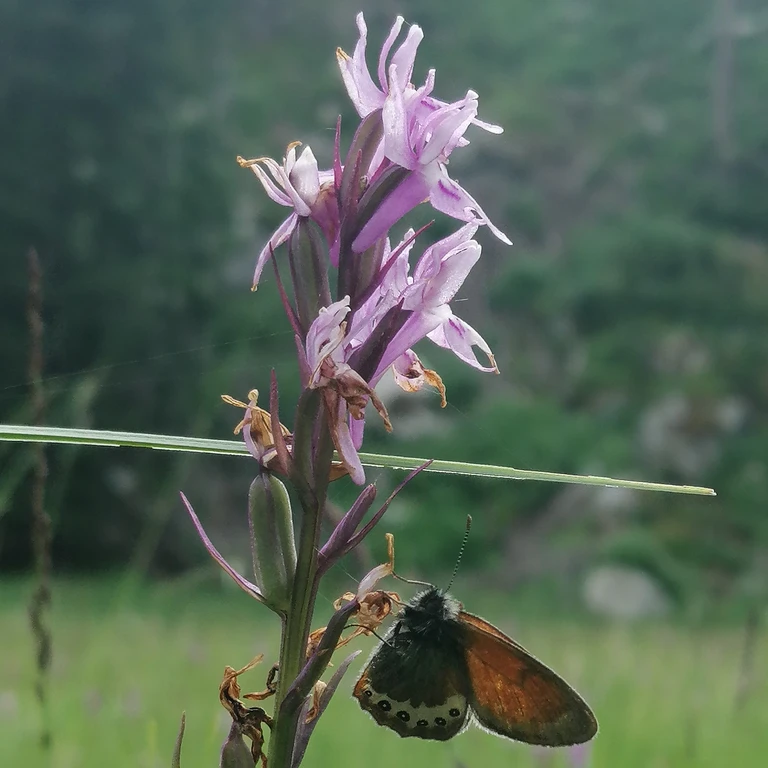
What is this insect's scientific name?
Coenonympha gardetta
